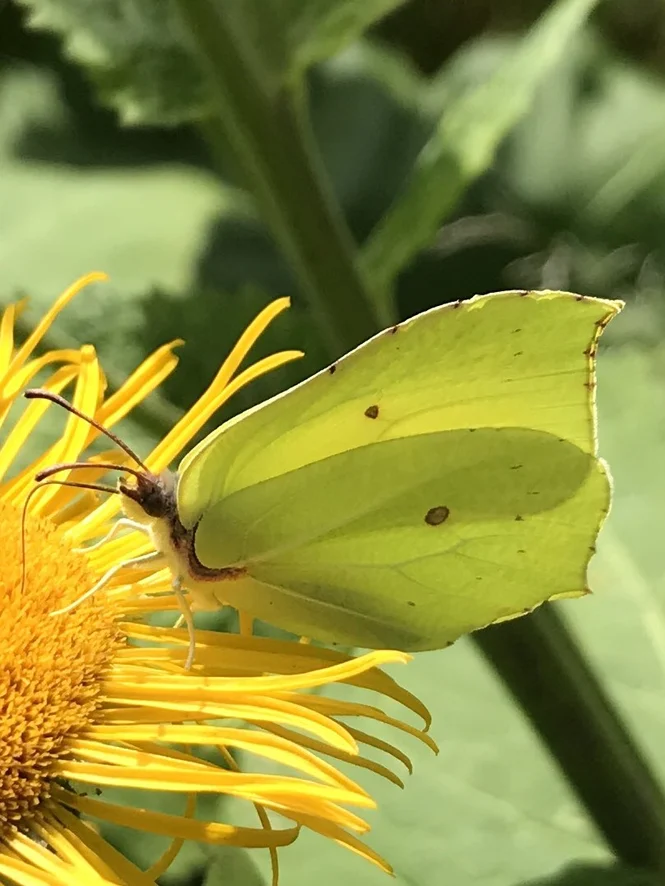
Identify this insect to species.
Gonepteryx rhamni
